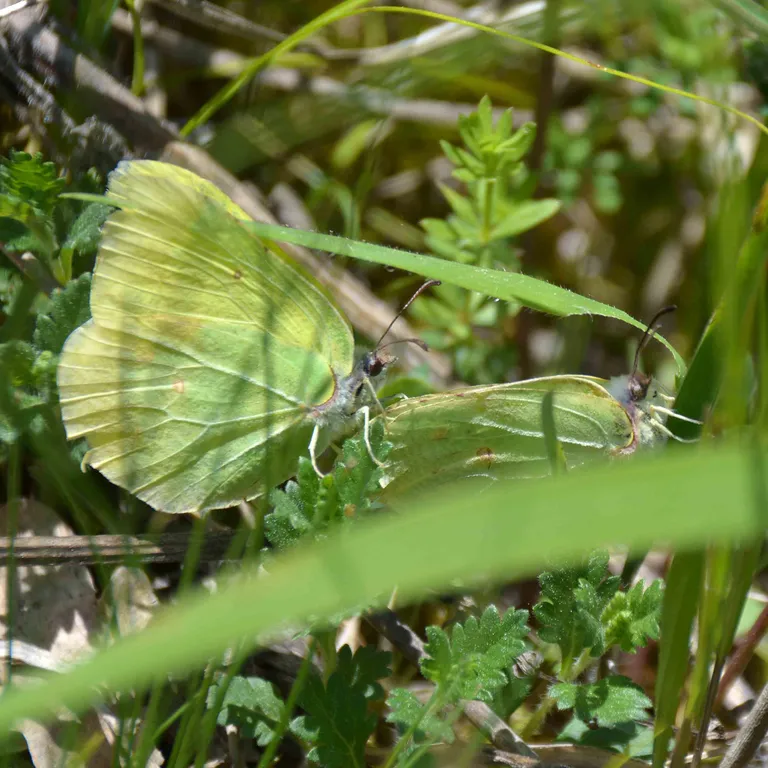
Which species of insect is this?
Gonepteryx rhamni
